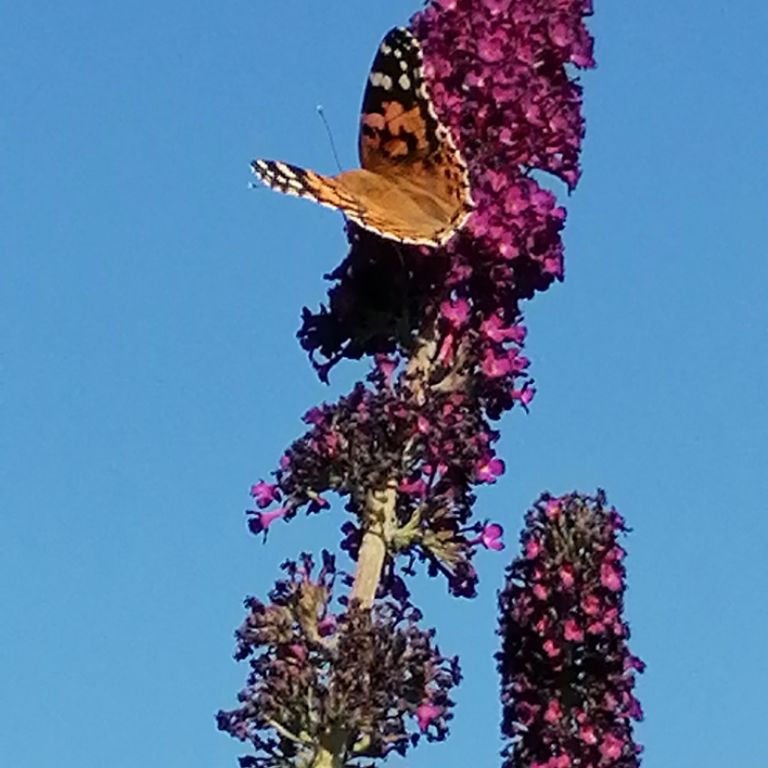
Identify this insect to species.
Vanessa cardui
